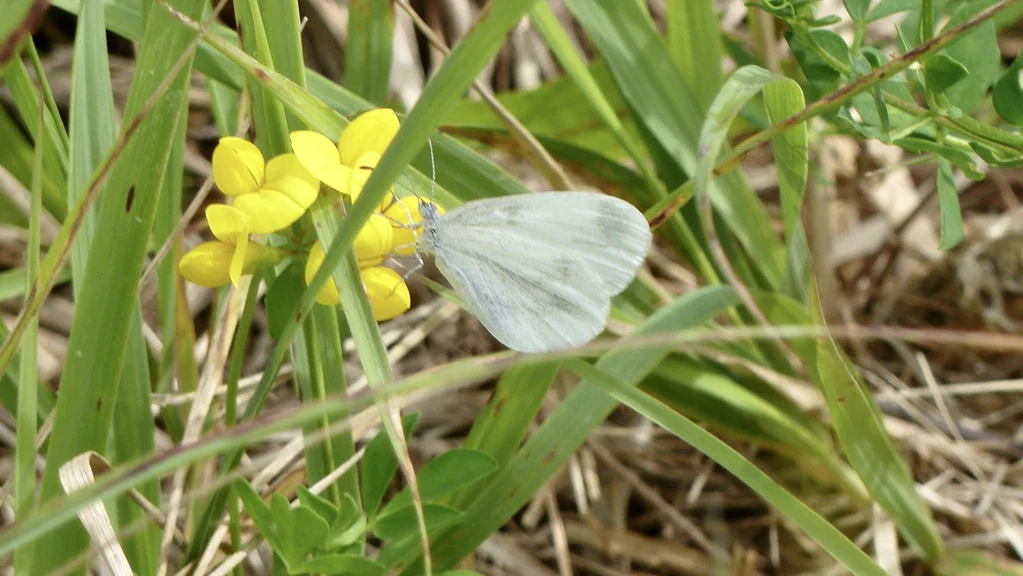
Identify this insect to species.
Leptidea sinapis/juvernica
